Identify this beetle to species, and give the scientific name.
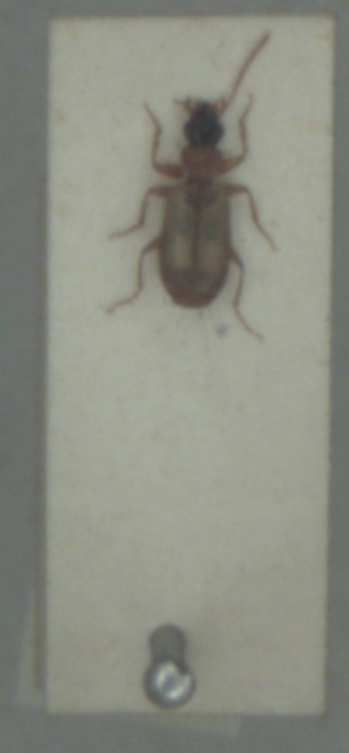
Philorhizus melanocephalus
